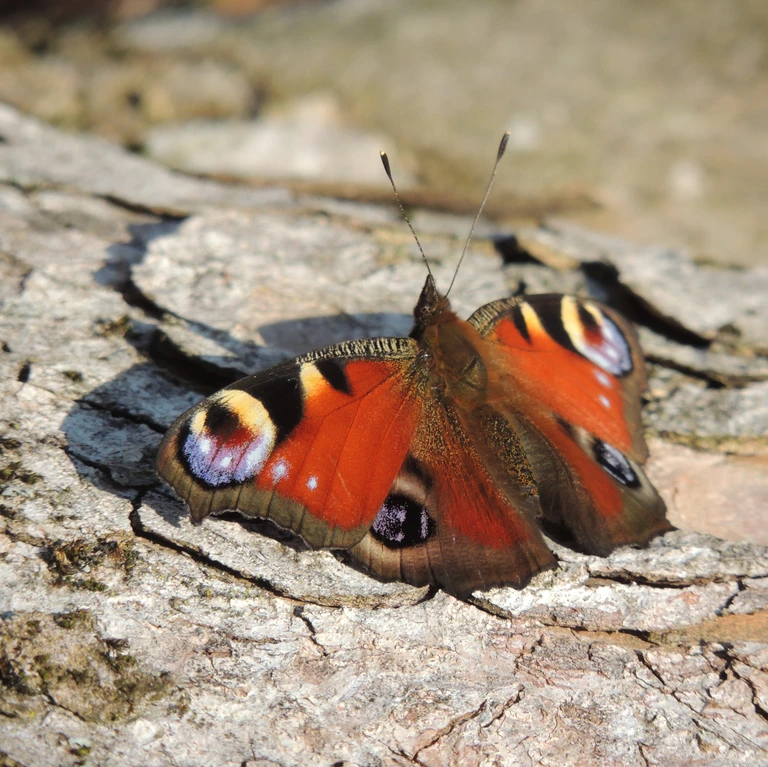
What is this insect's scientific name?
Aglais io
